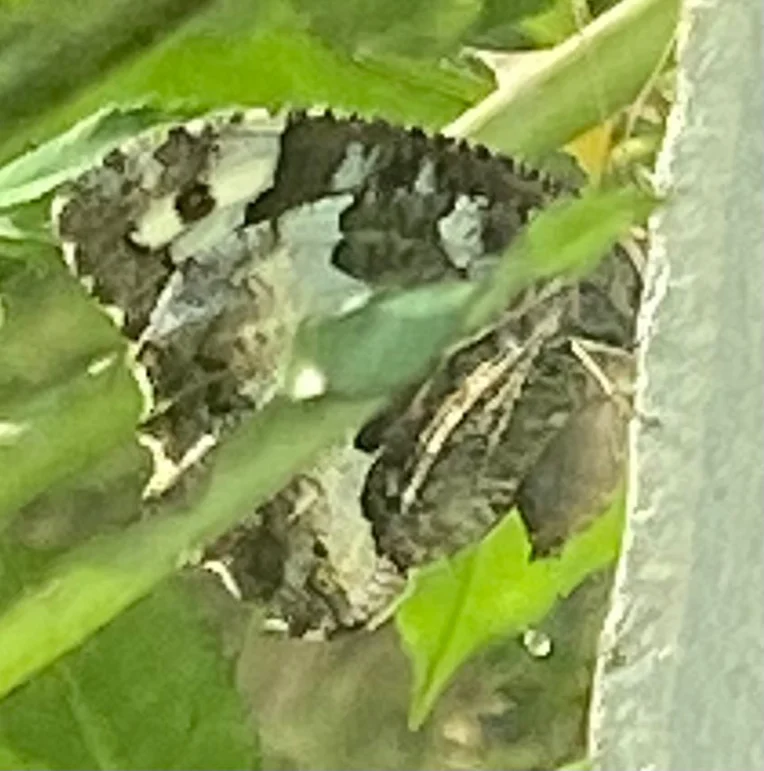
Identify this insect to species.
Brintesia circe
